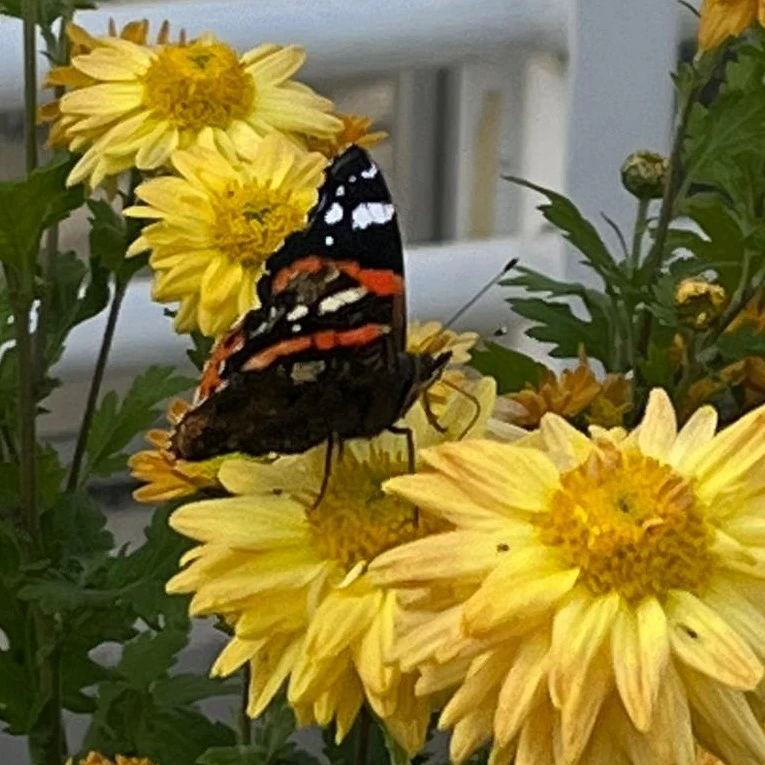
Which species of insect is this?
Vanessa atalanta
